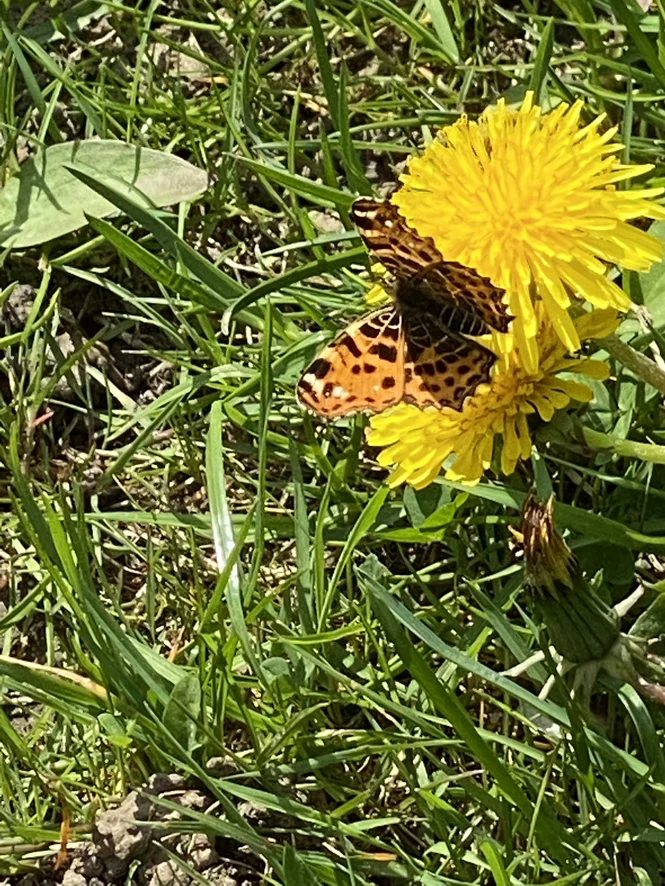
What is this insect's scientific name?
Araschnia levana
